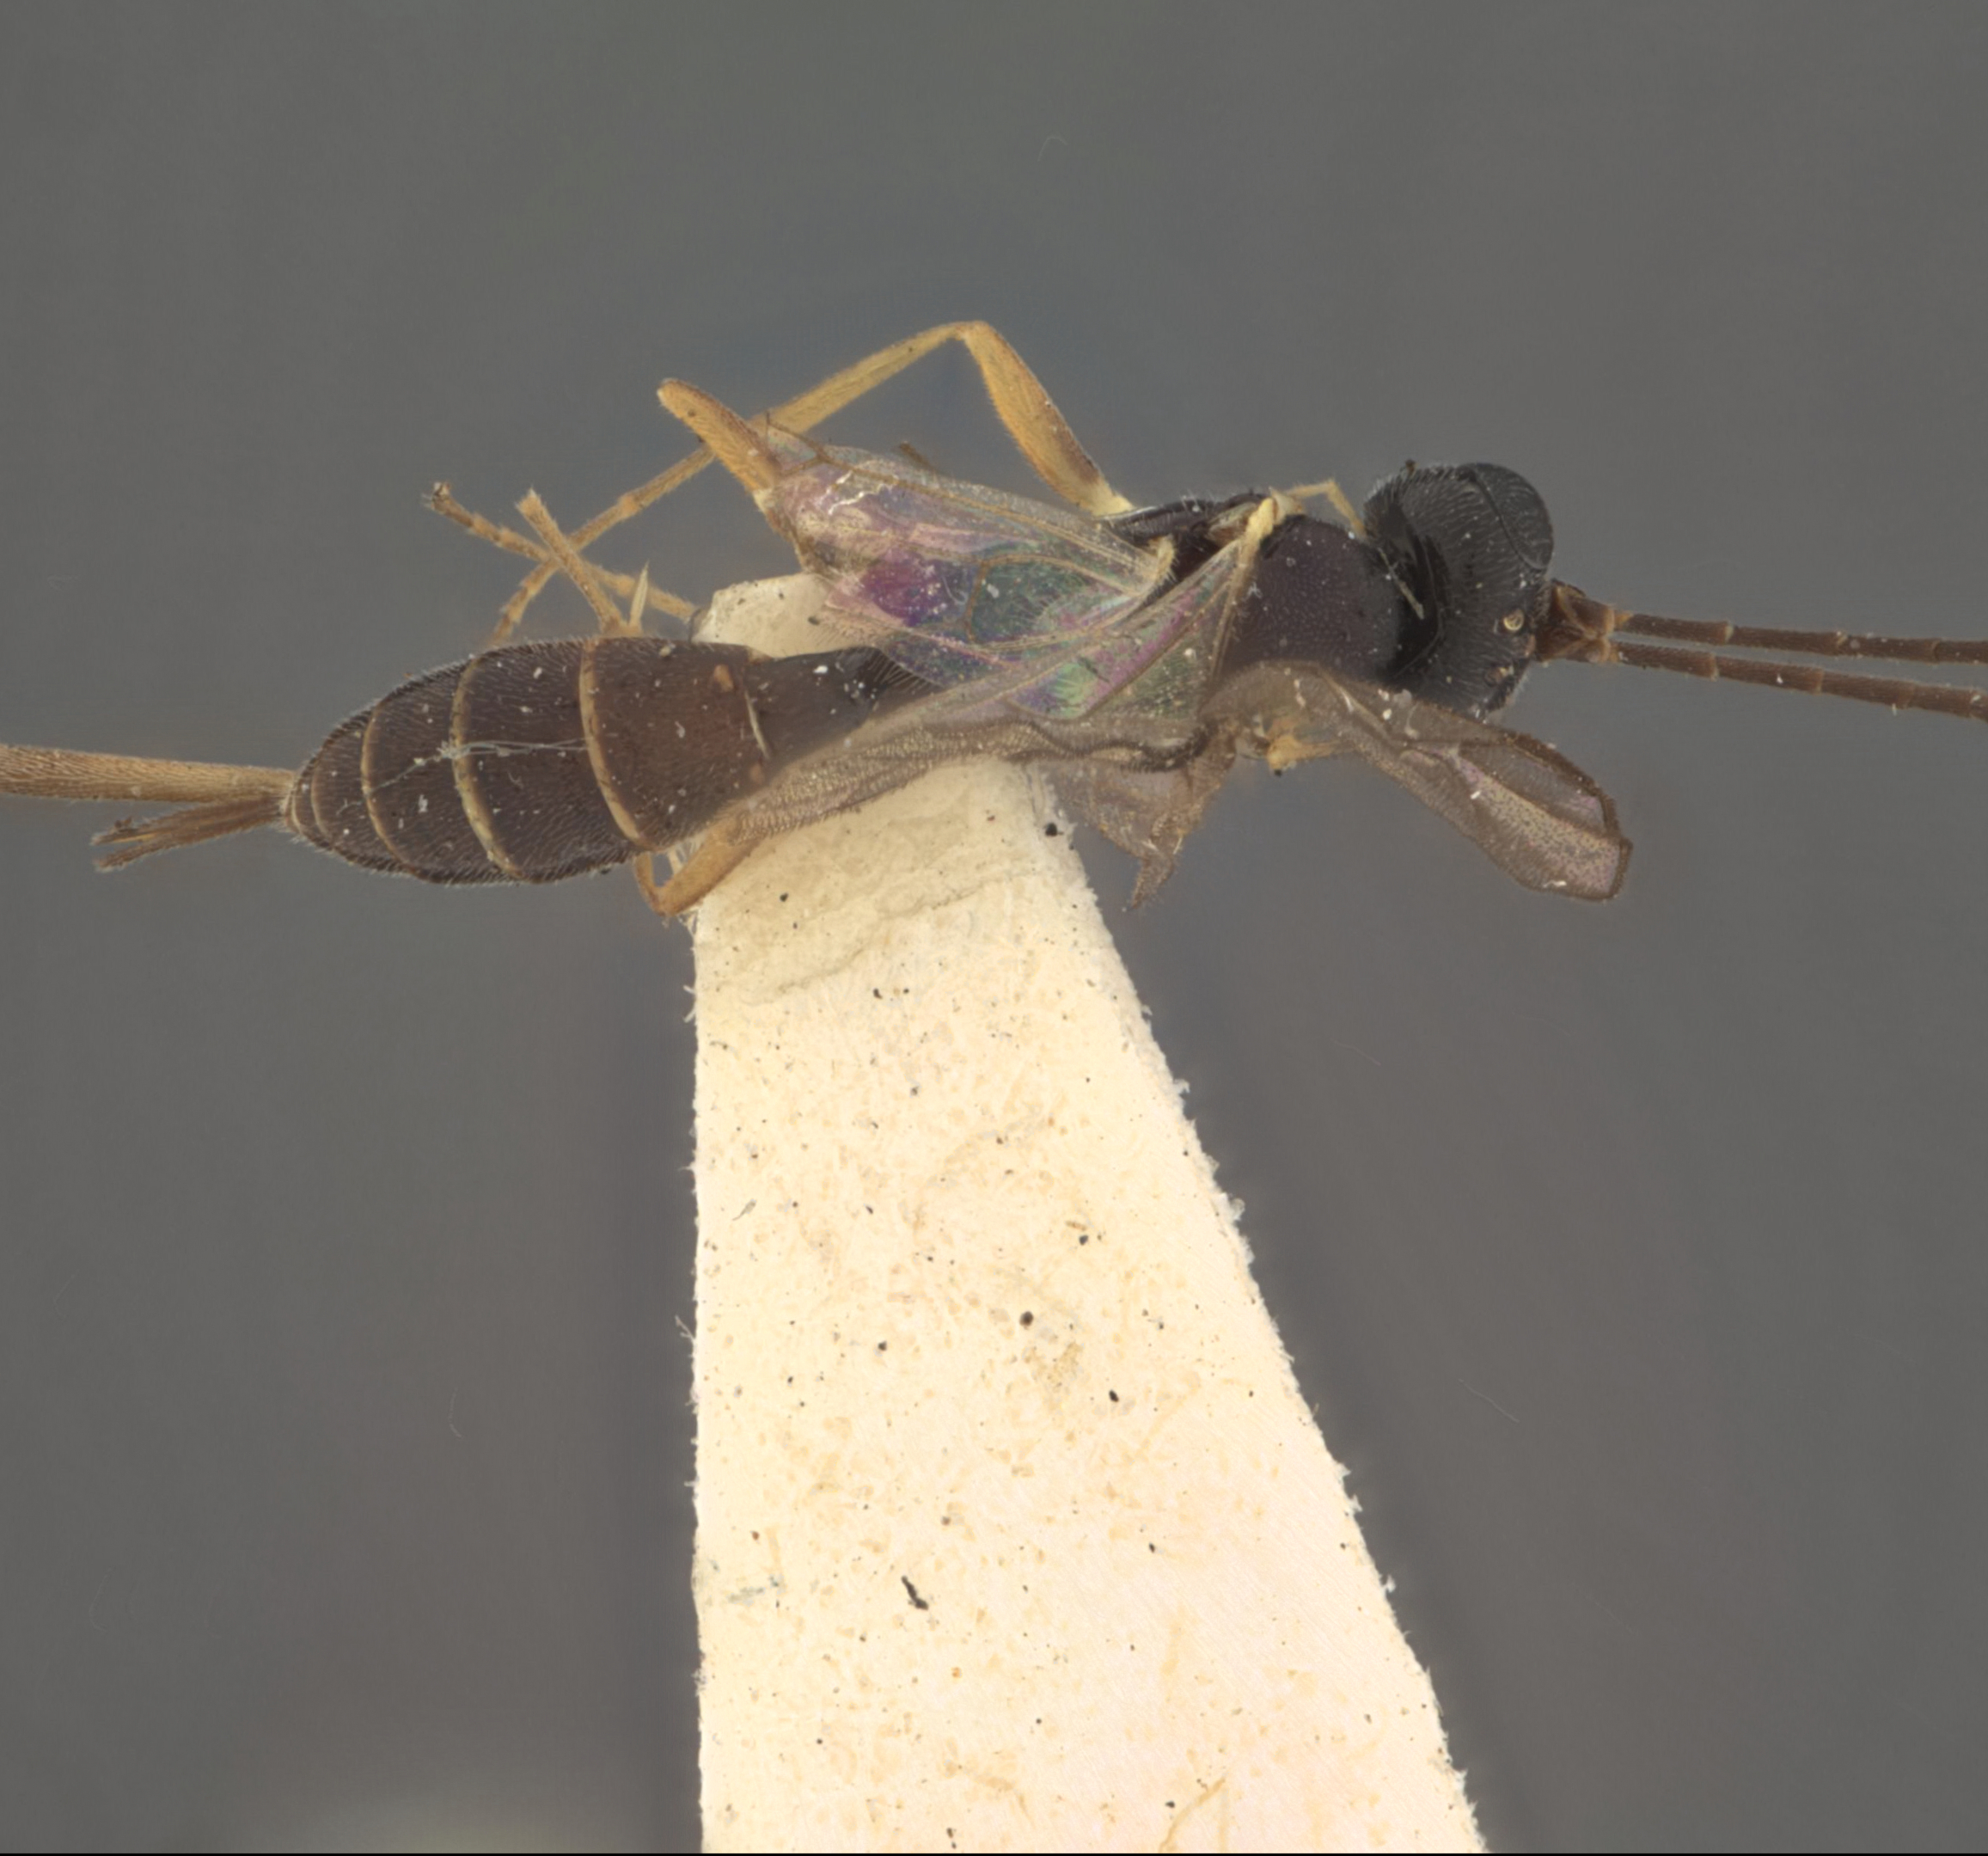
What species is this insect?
Hemiteles washingtonensis
